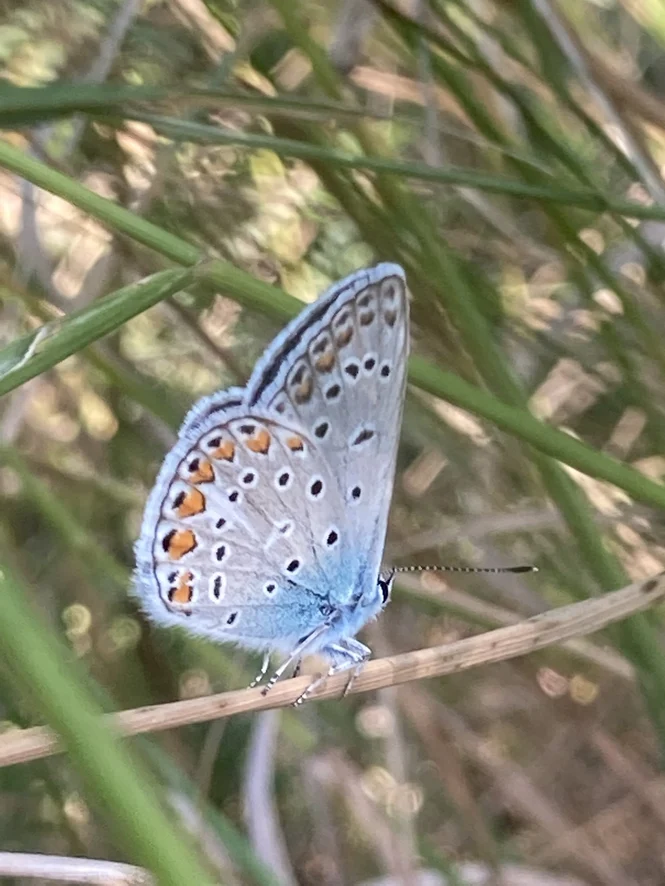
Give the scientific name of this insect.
Polyommatus icarus
